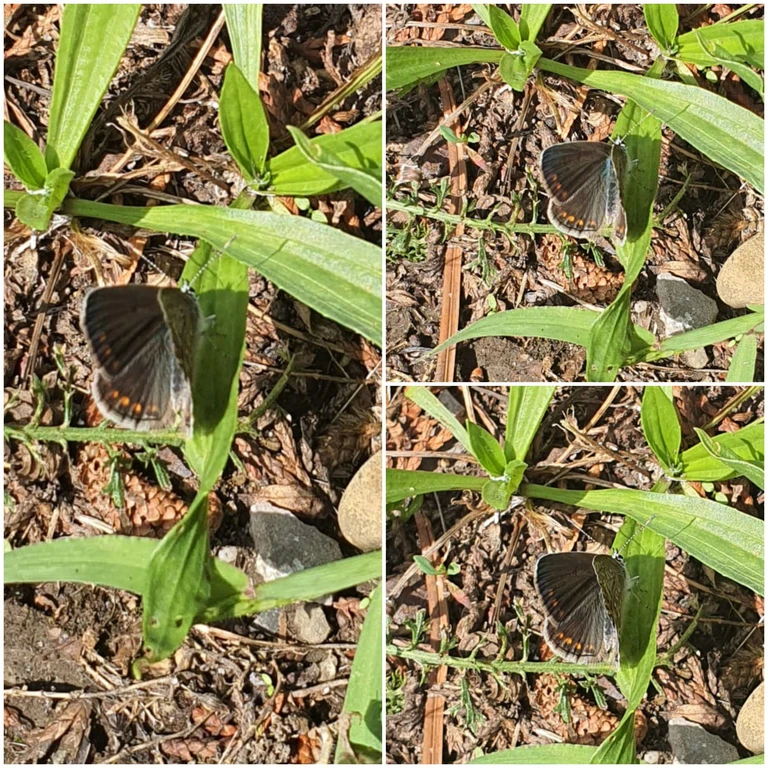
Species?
Polyommatus icarus
